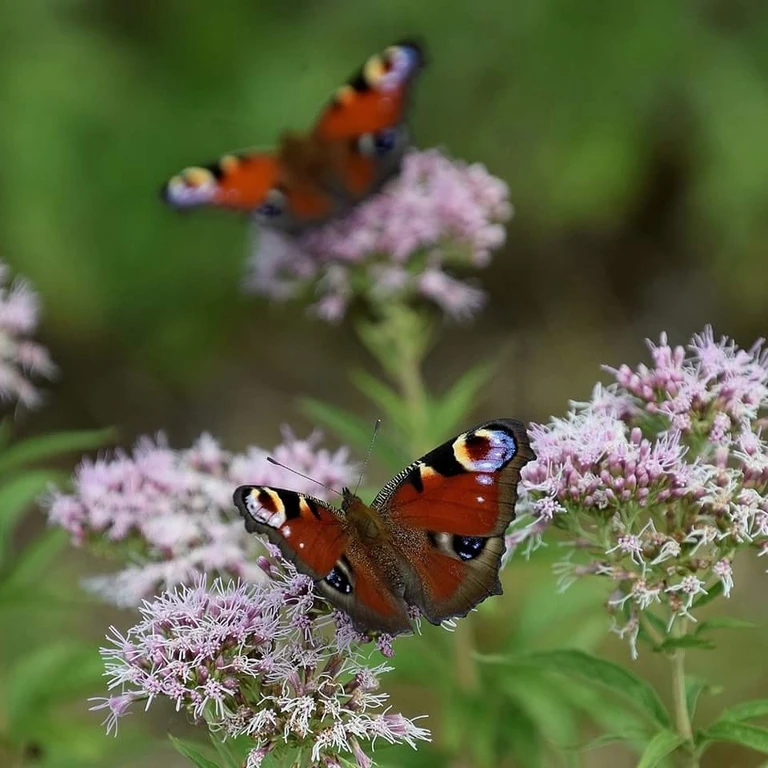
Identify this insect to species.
Aglais io
